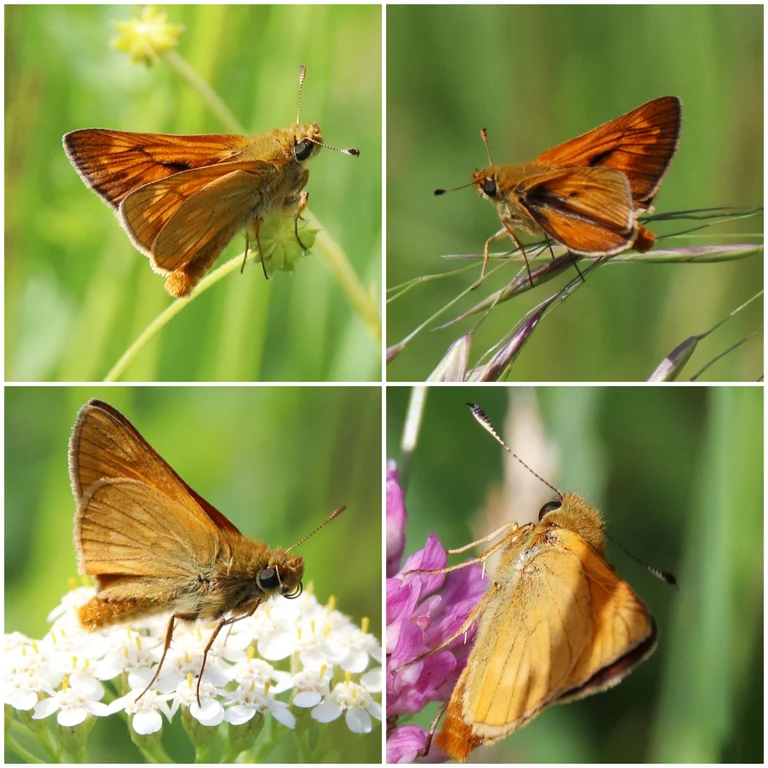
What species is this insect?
Ochlodes sylvanus (also Ochlodes venata)
